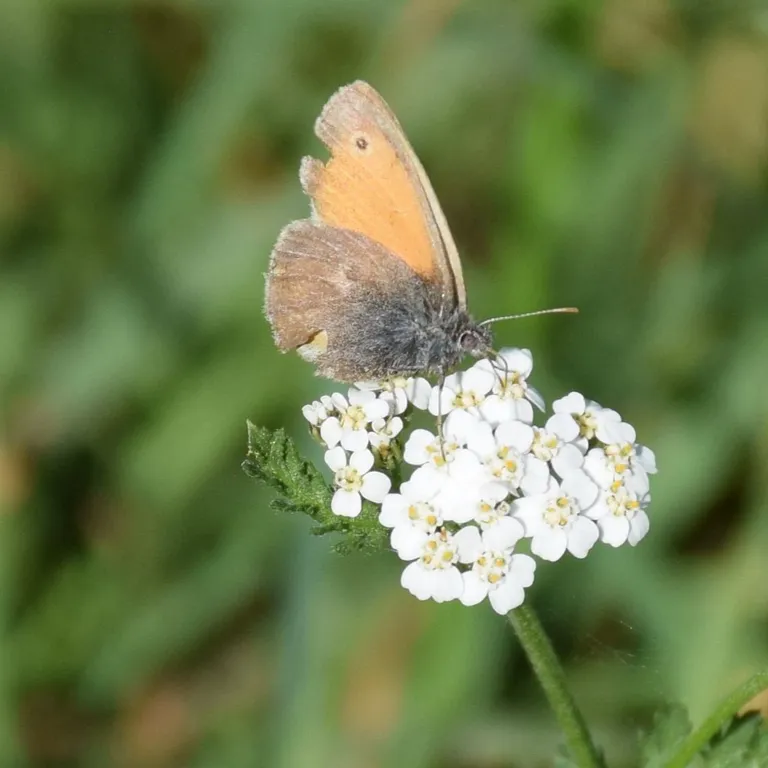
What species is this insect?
Coenonympha pamphilus
